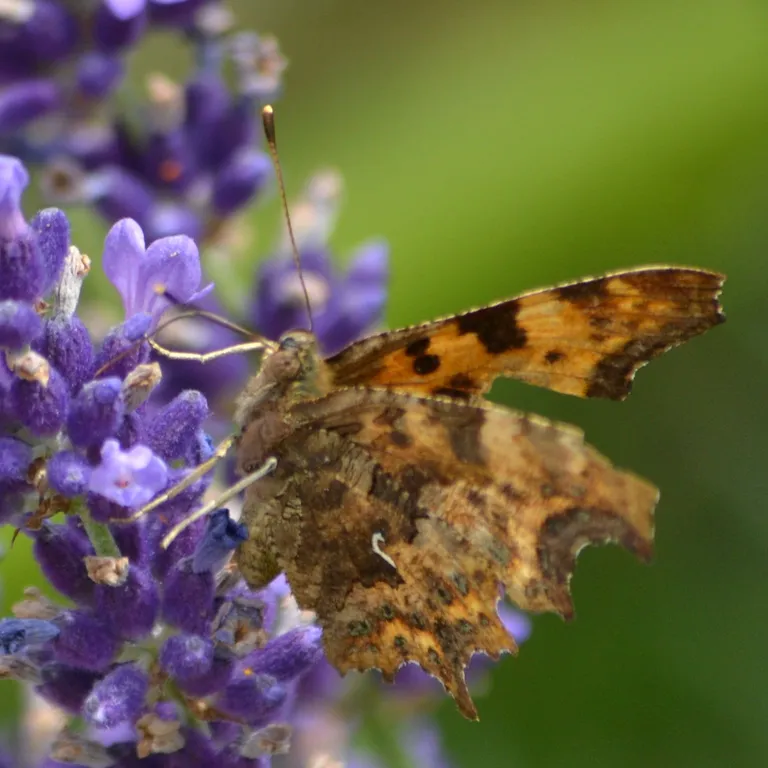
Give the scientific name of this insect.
Polygonia c-album
